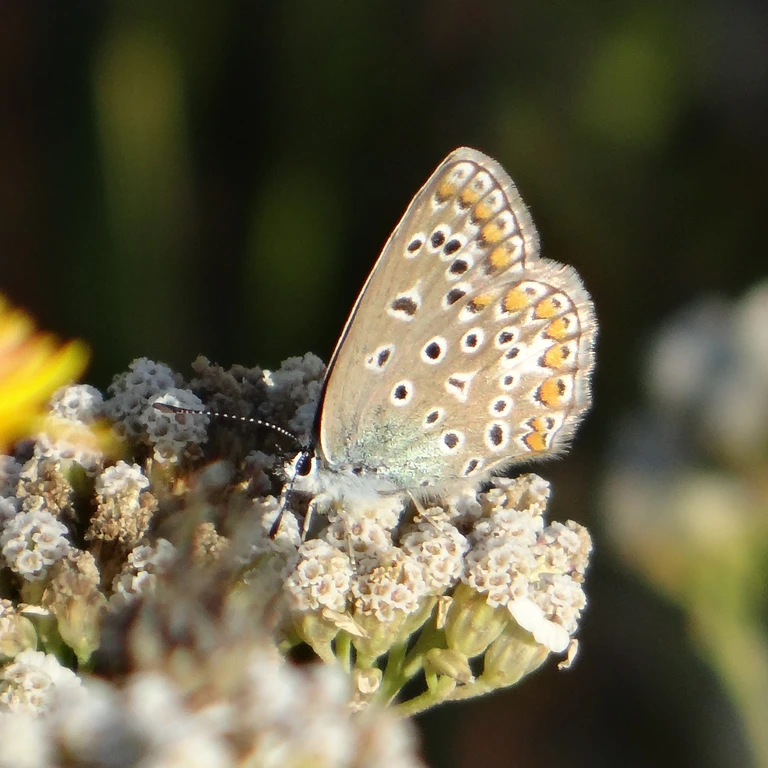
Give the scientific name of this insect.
Polyommatus icarus
